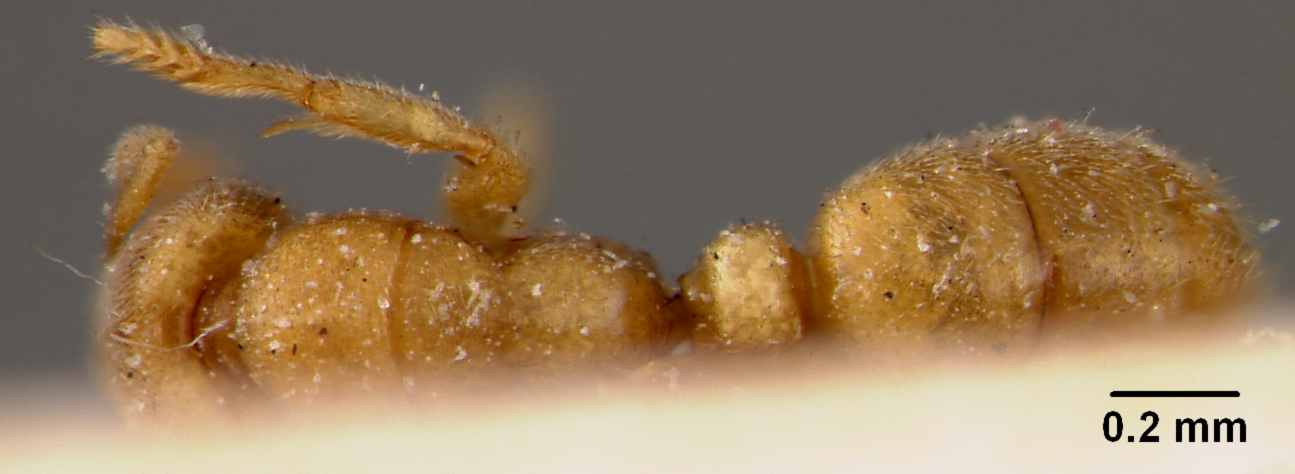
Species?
Typhlomyrmex pusillus
